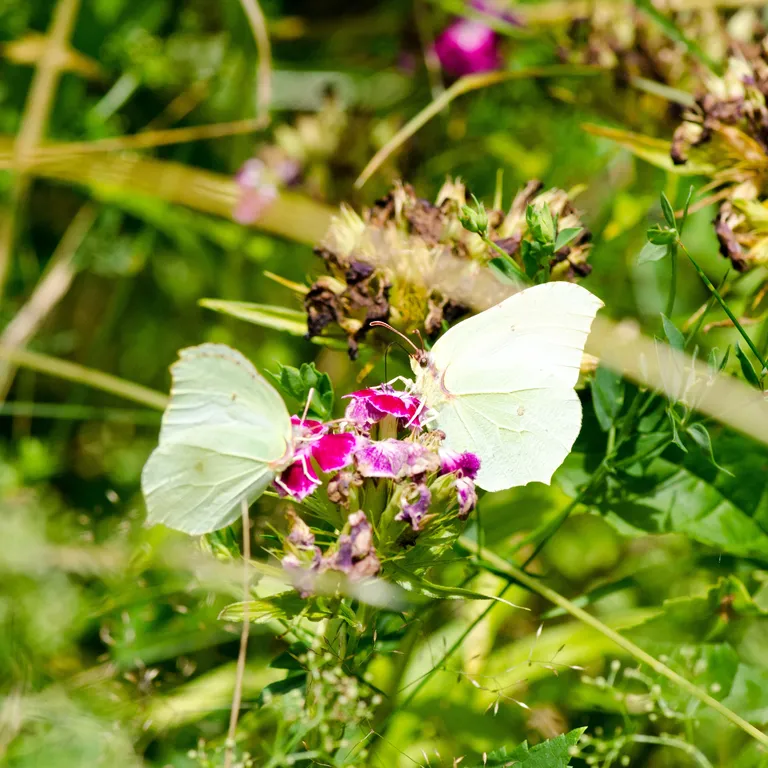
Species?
Gonepteryx rhamni
